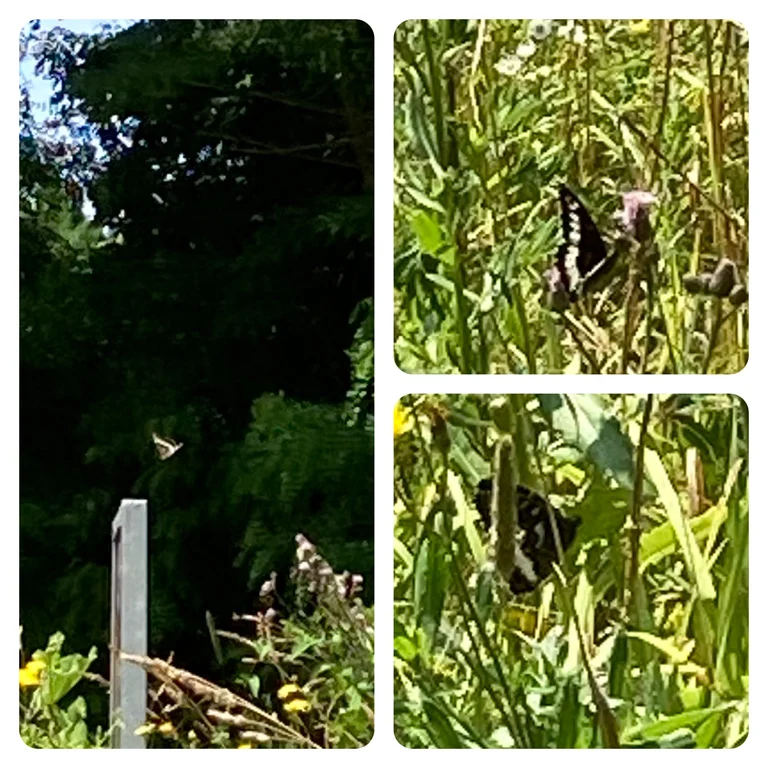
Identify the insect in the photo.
Brintesia circe
